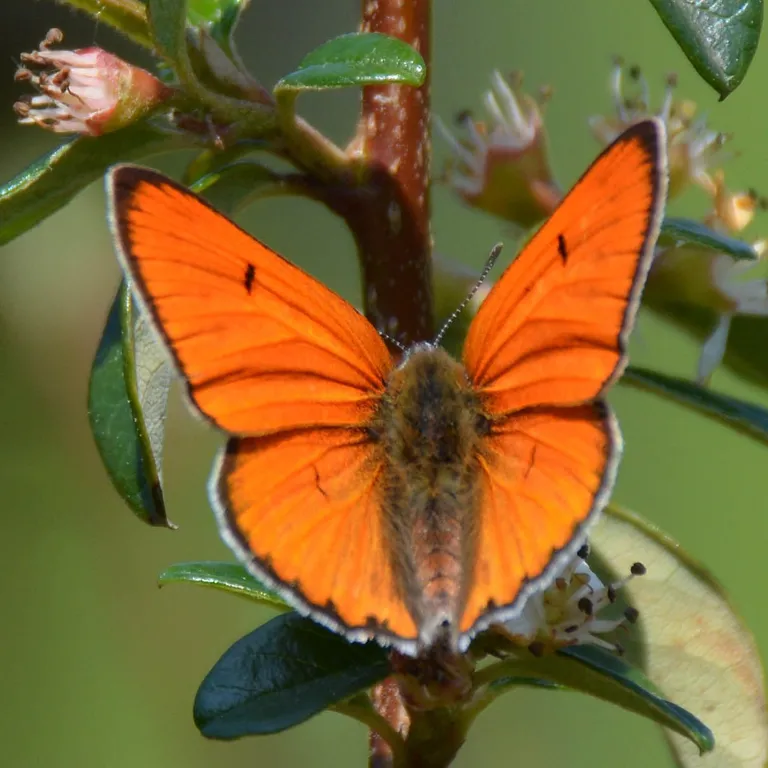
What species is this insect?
Lycaena dispar
